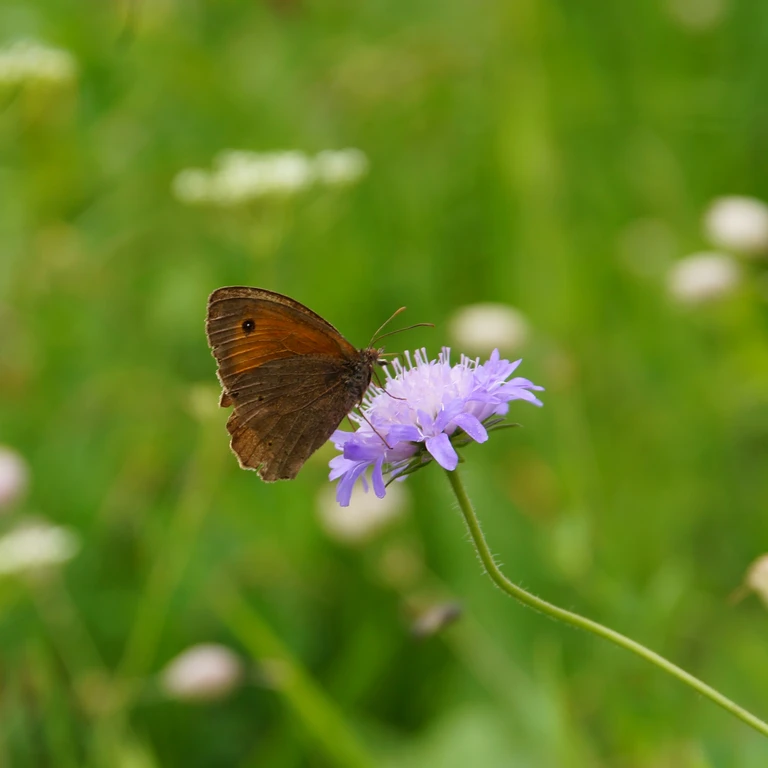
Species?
Maniola jurtina
